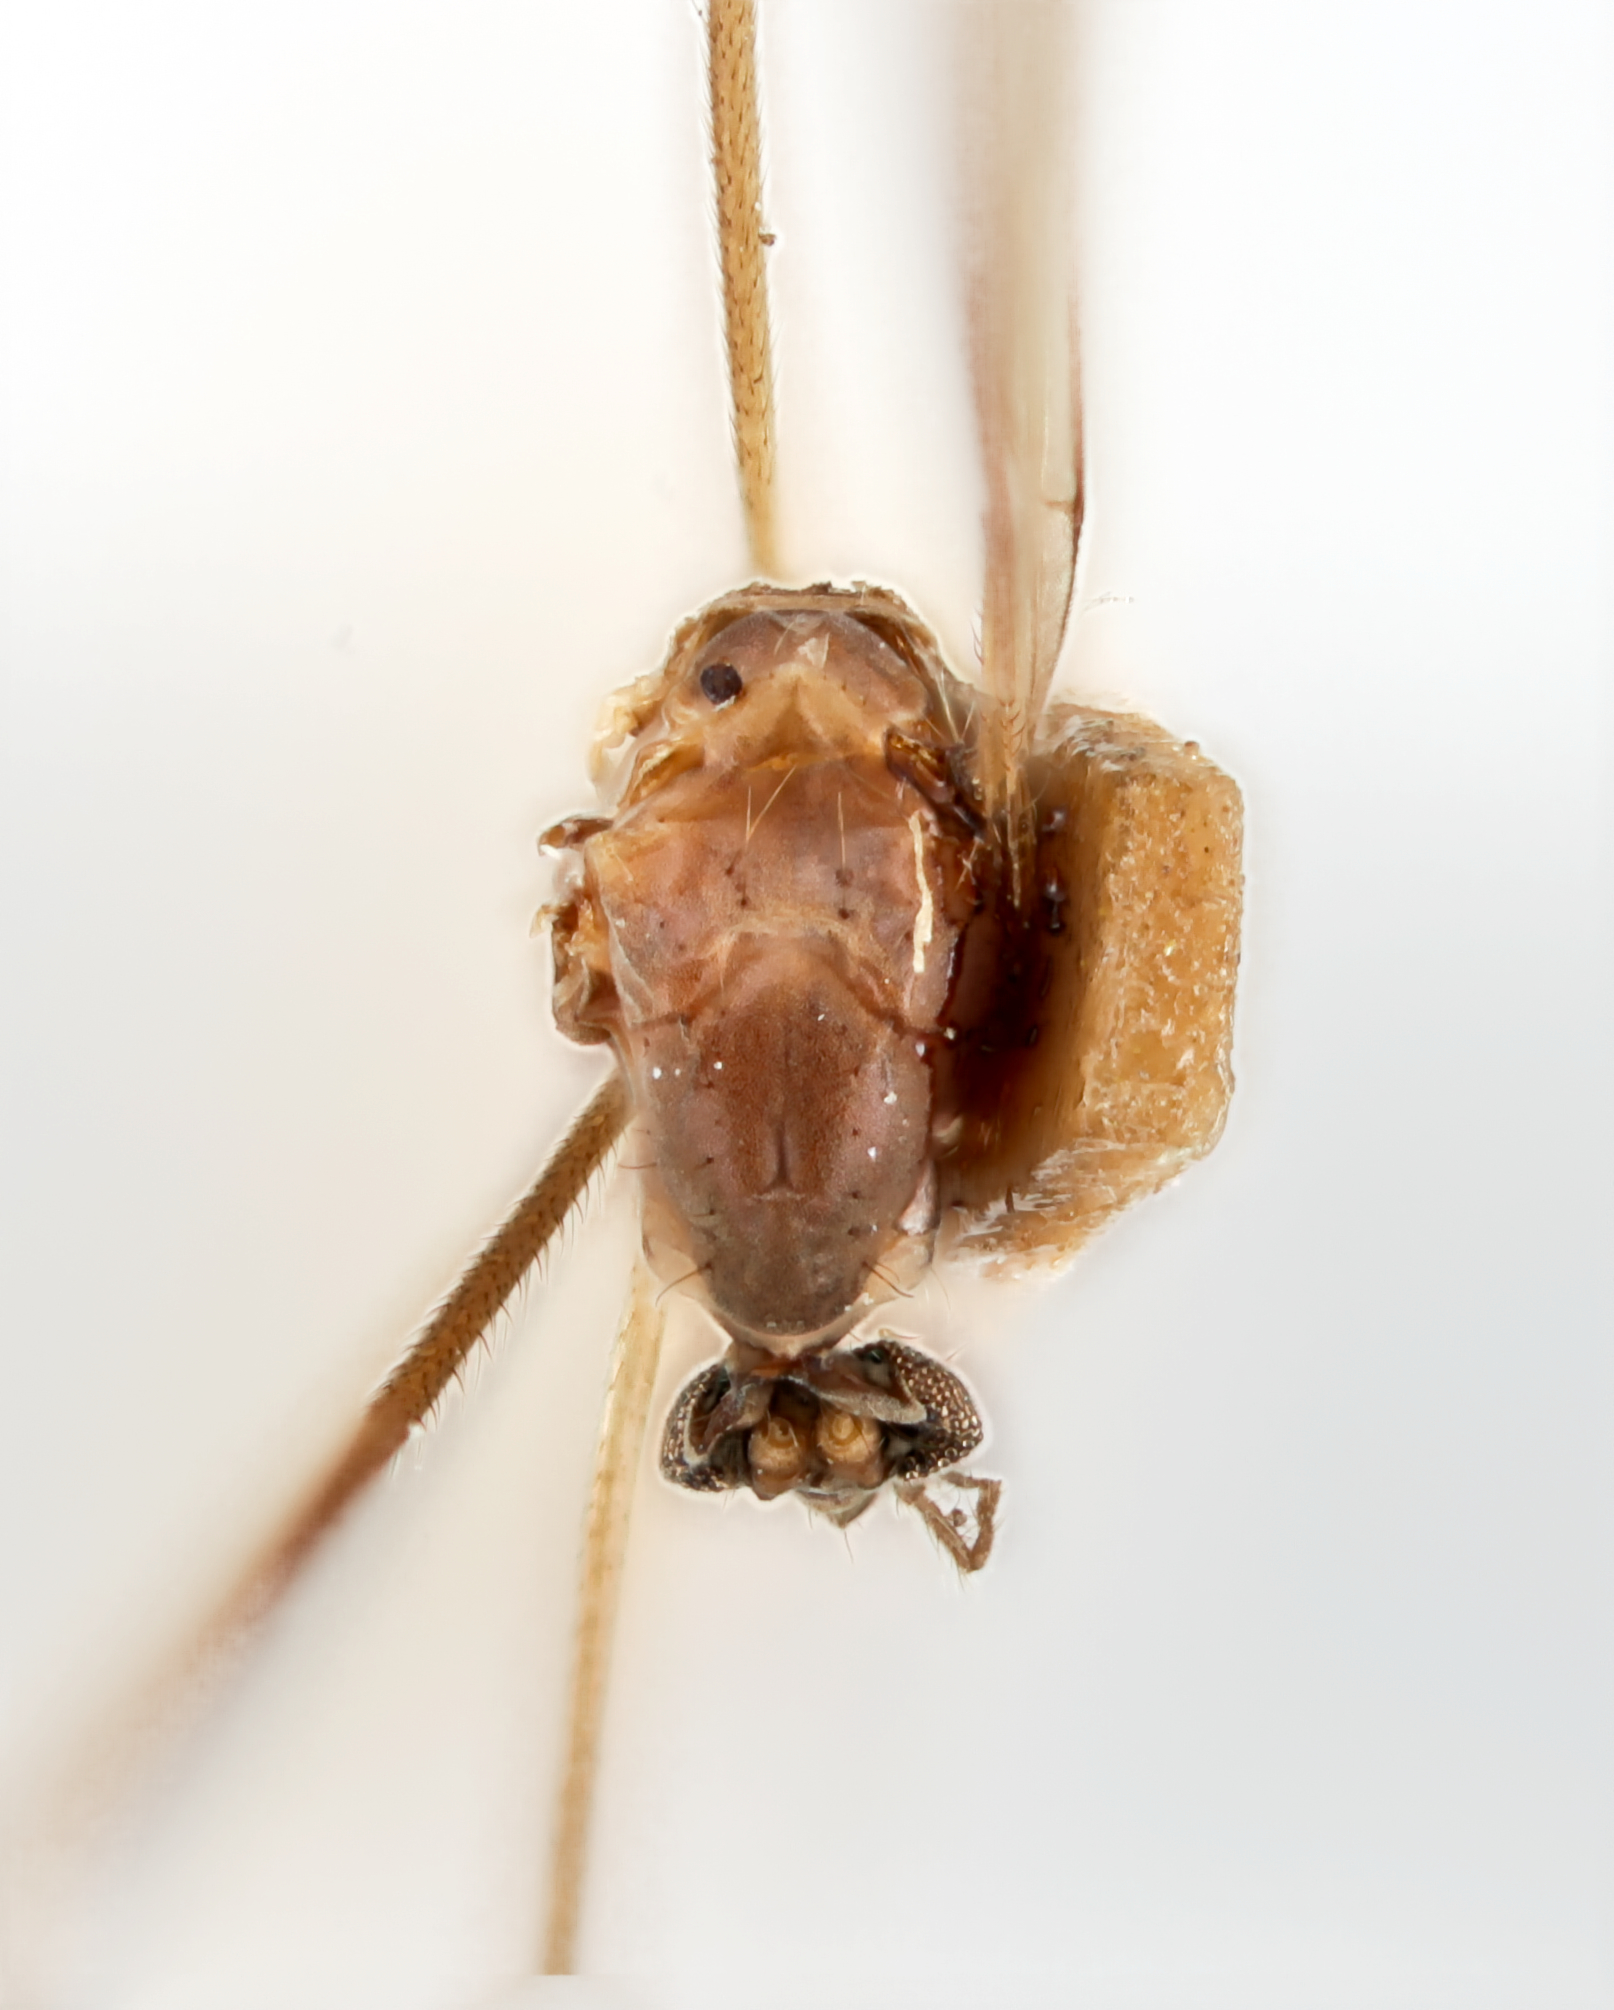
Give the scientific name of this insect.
Trichocera latilobata
